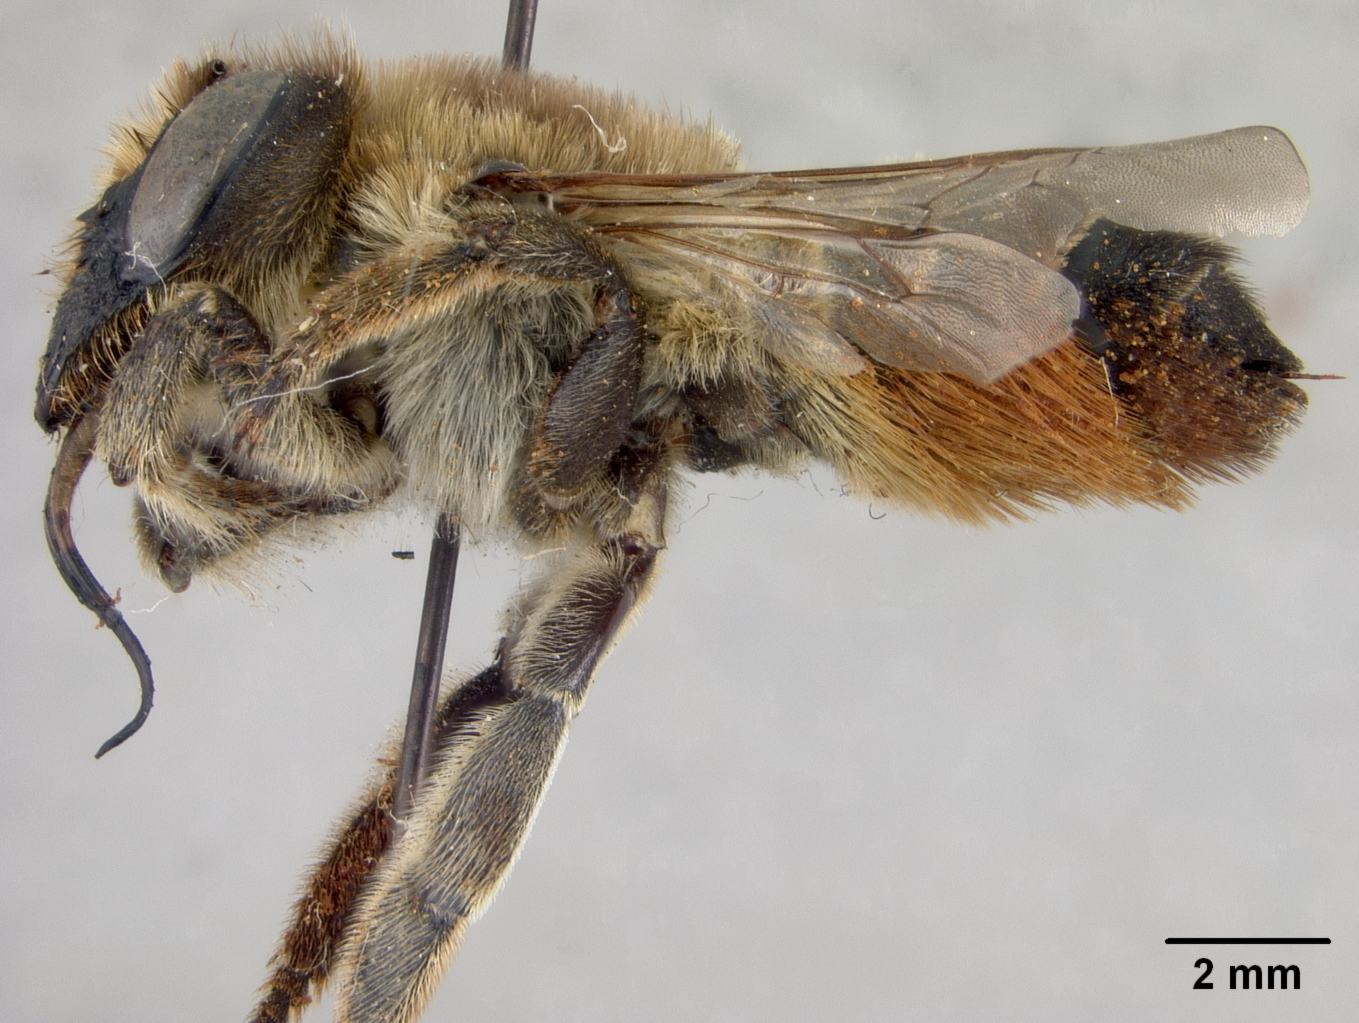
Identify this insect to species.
Megachile lagopoda
